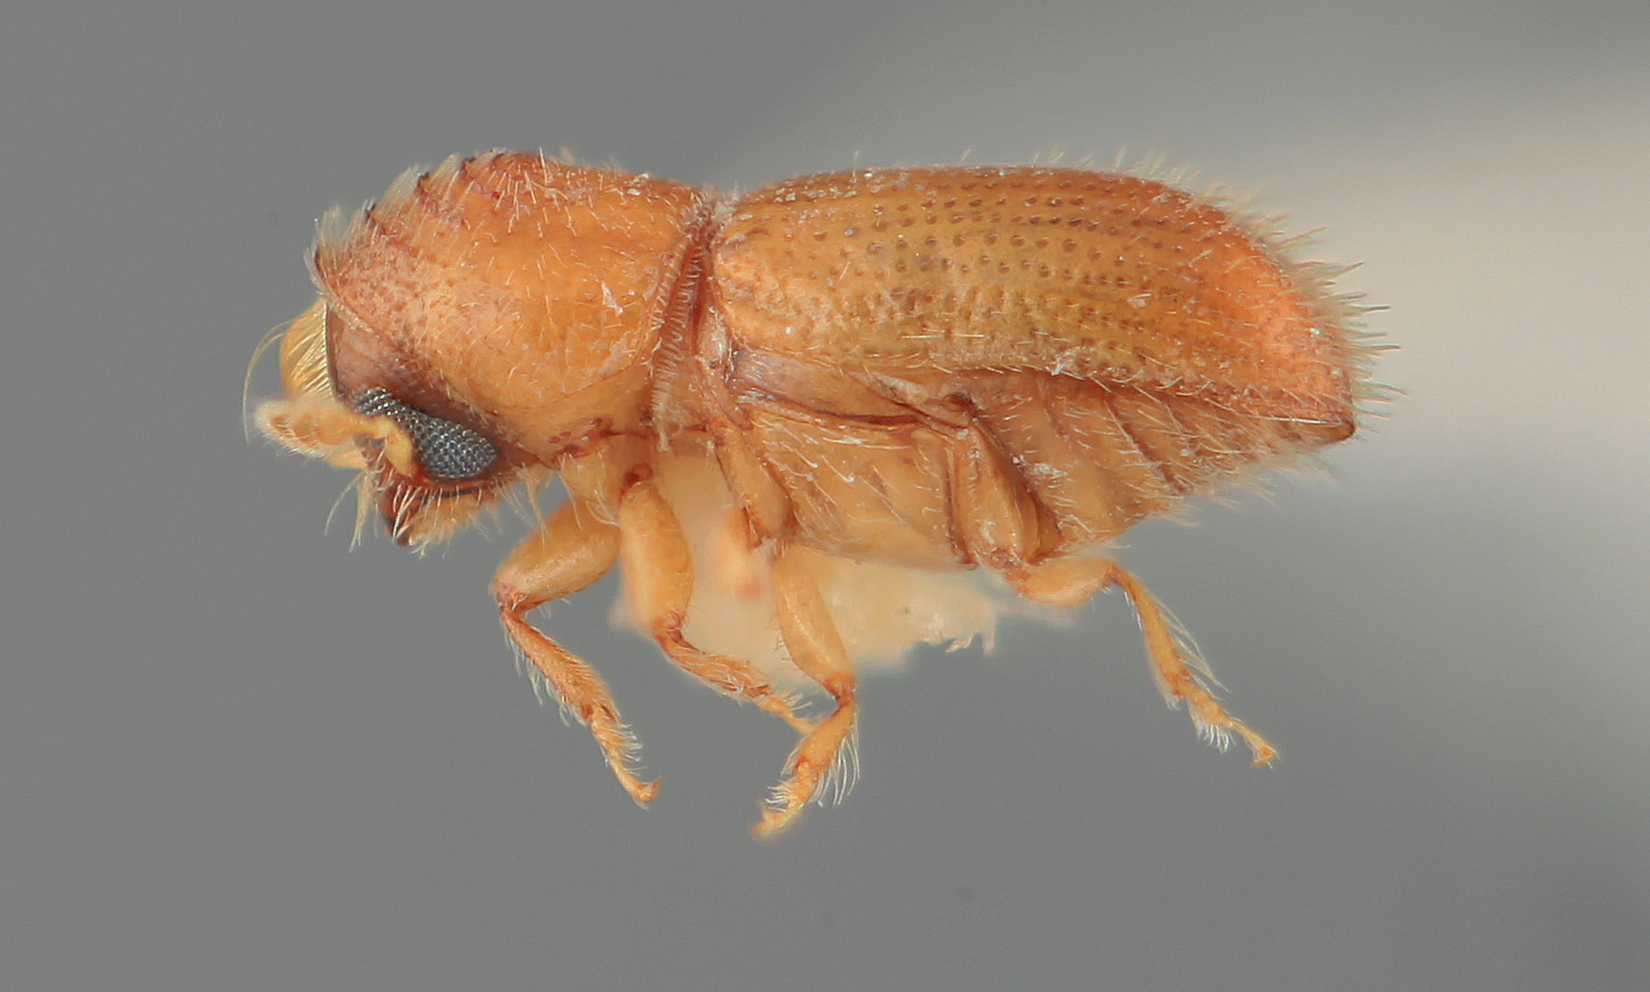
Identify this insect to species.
Pityophthorus burserae
